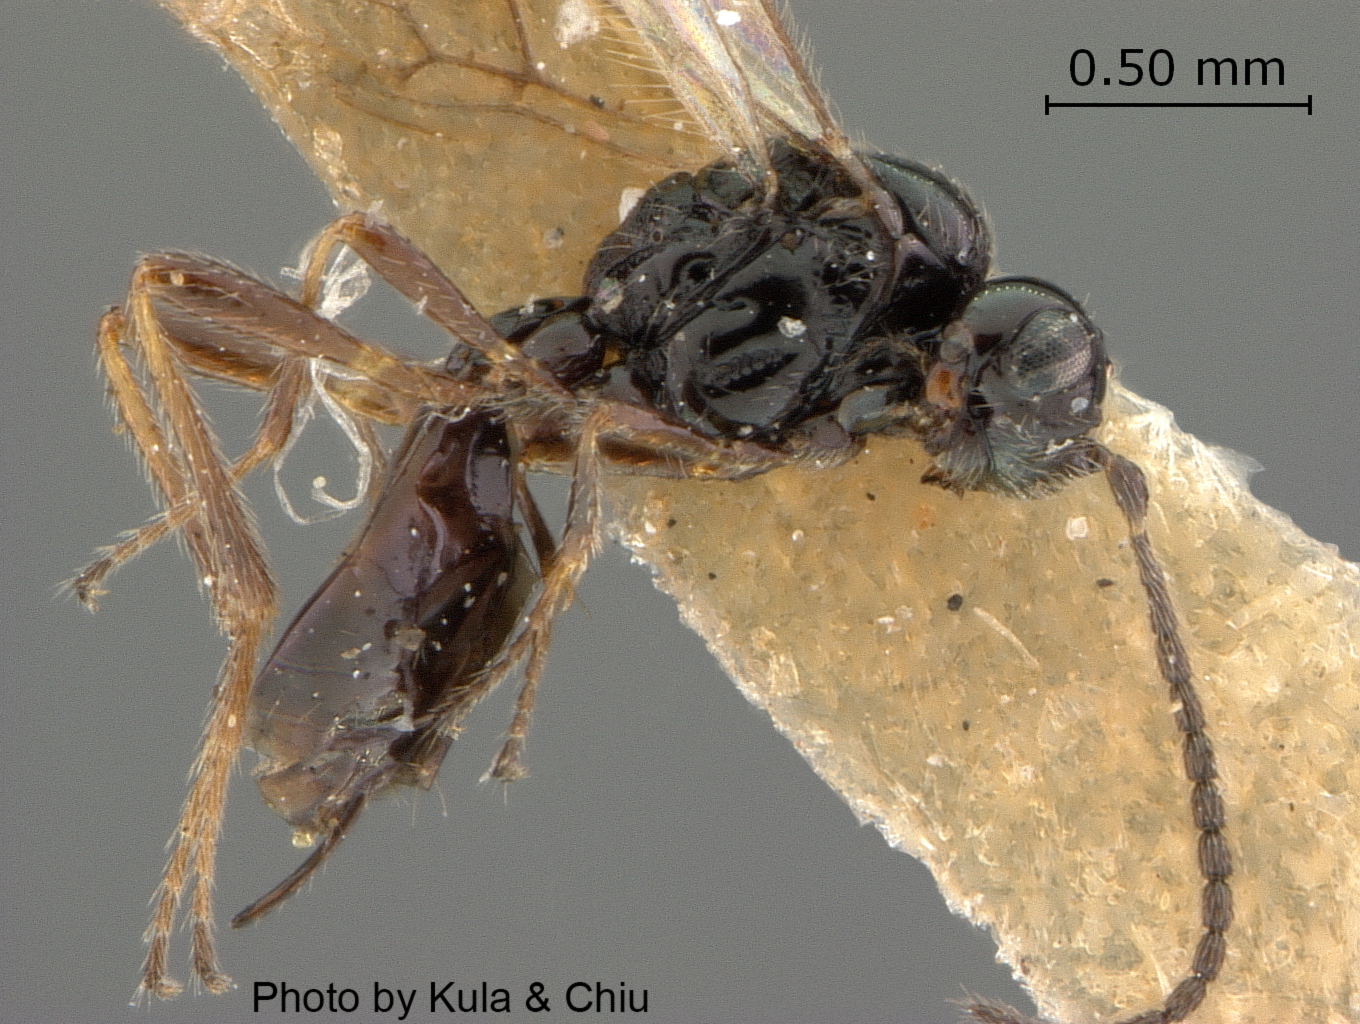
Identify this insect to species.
Synaldis alfalfae
